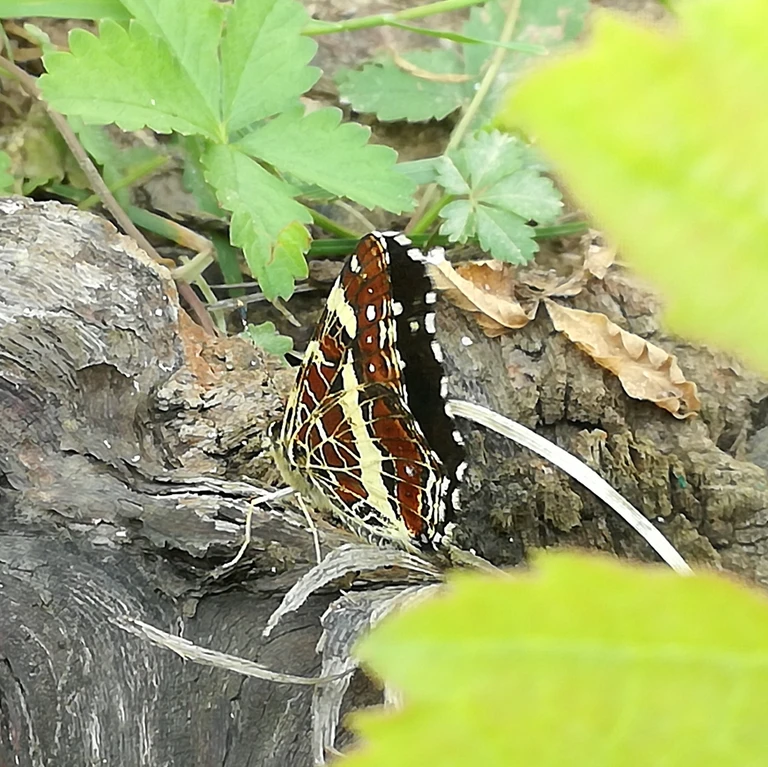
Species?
Araschnia levana
